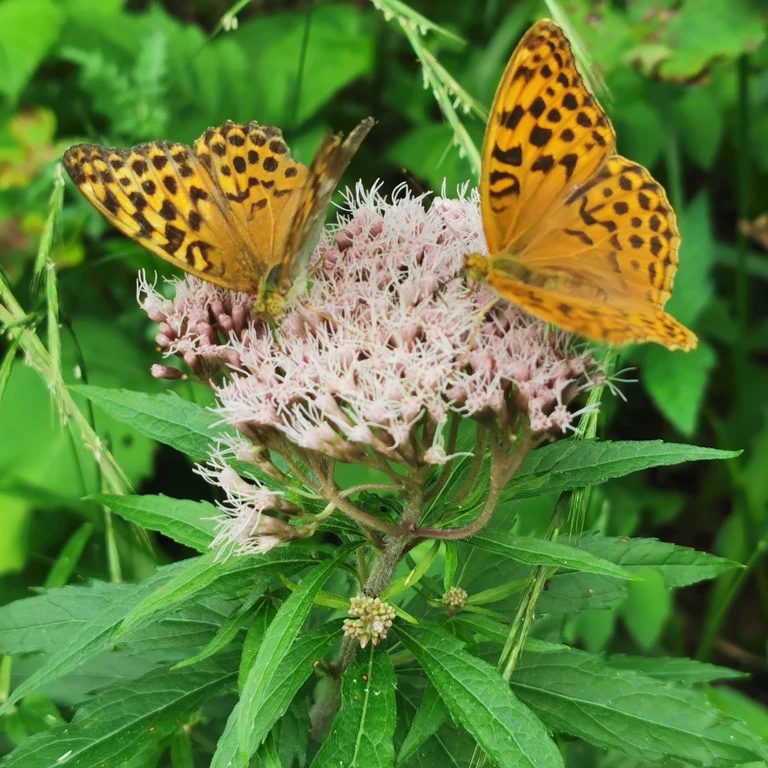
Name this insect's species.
Argynnis paphia
